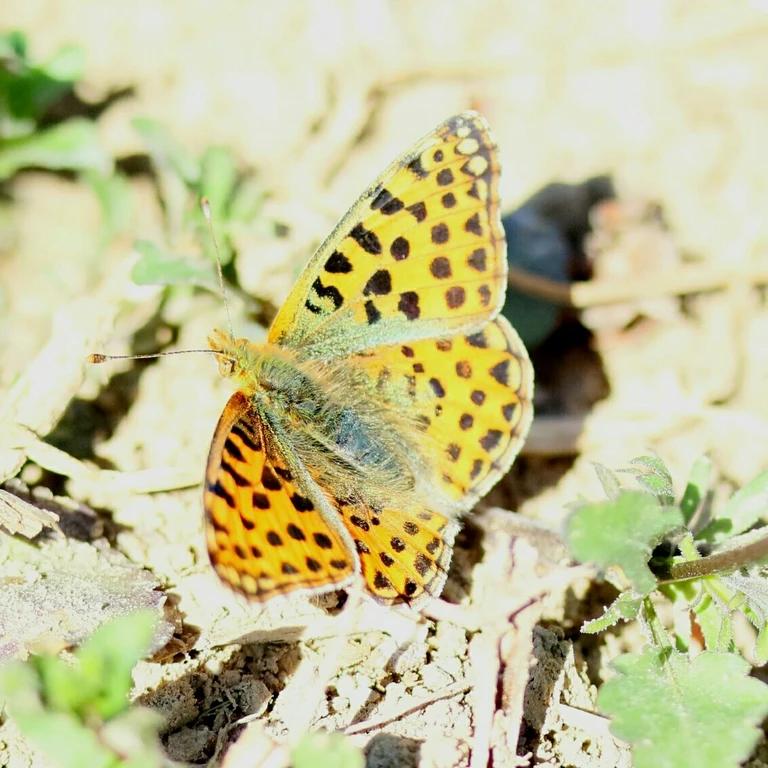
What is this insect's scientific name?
Issoria lathonia
